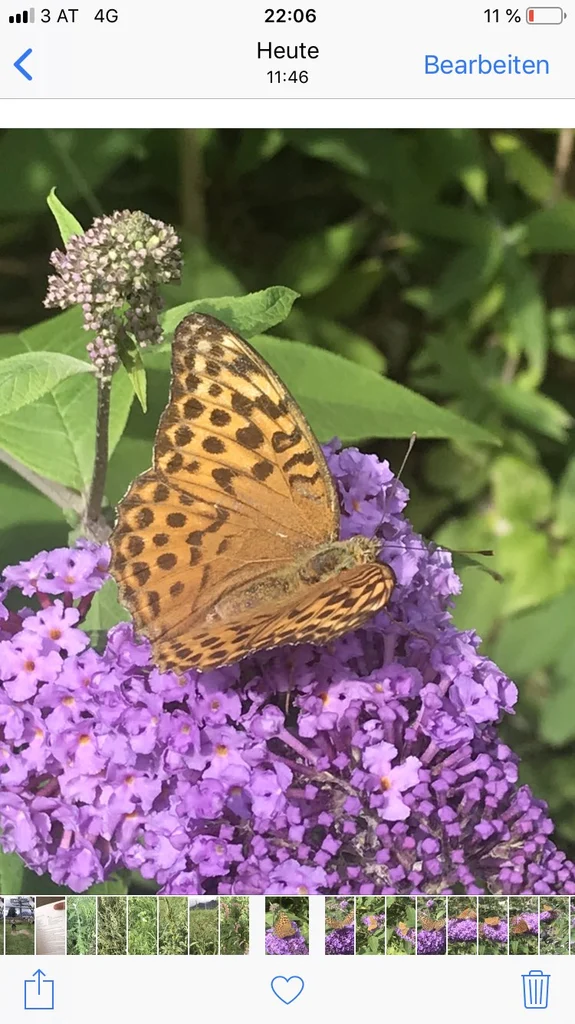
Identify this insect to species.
Argynnis paphia
